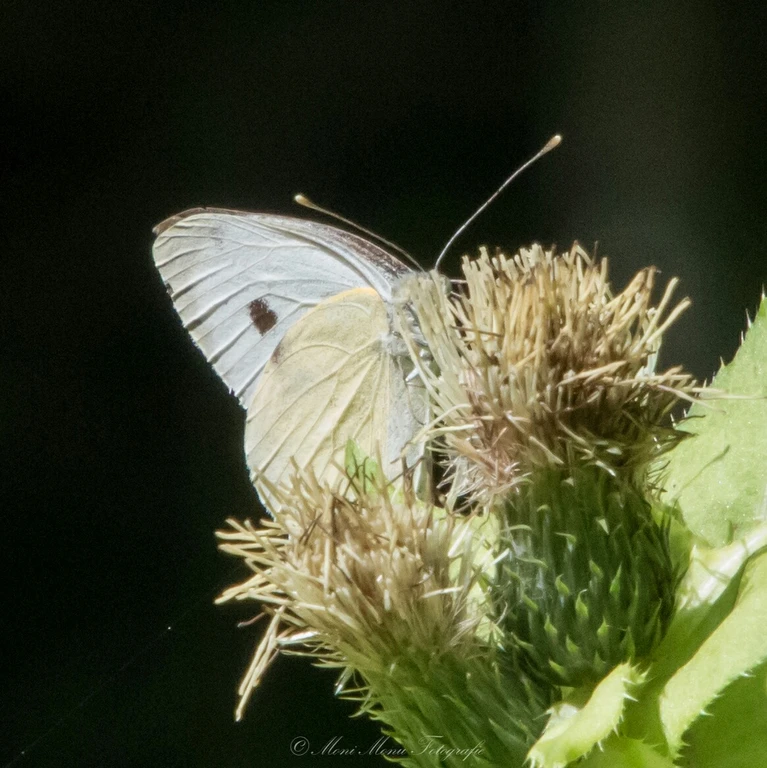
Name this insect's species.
Pieris brassicae
